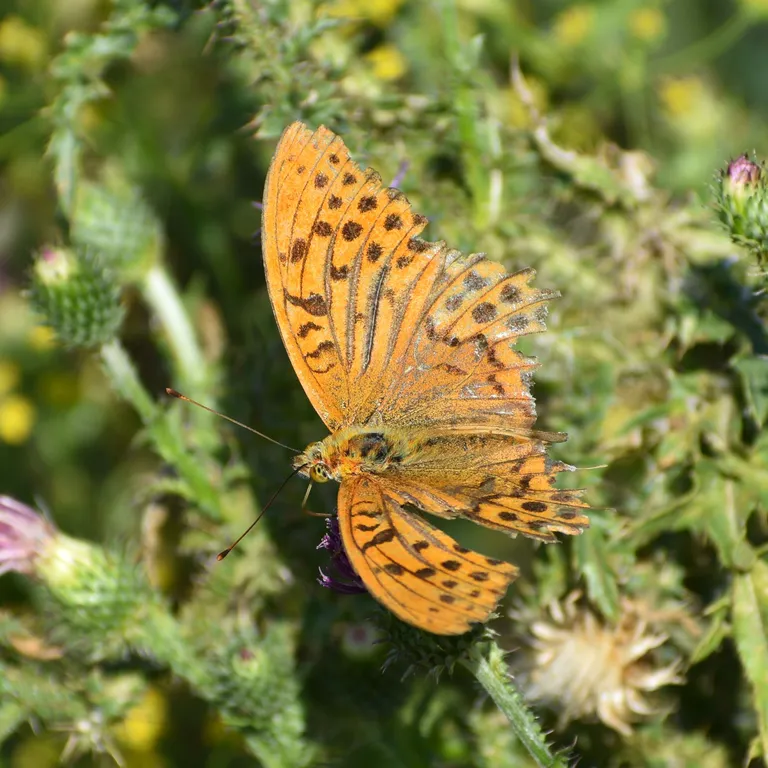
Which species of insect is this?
Argynnis paphia
